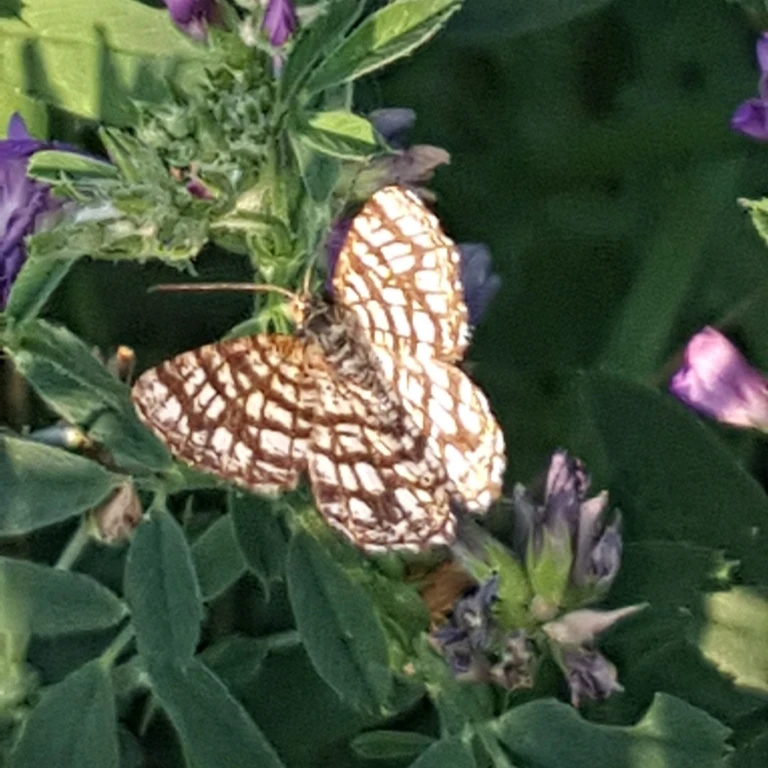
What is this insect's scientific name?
Chiasmia clathrata
